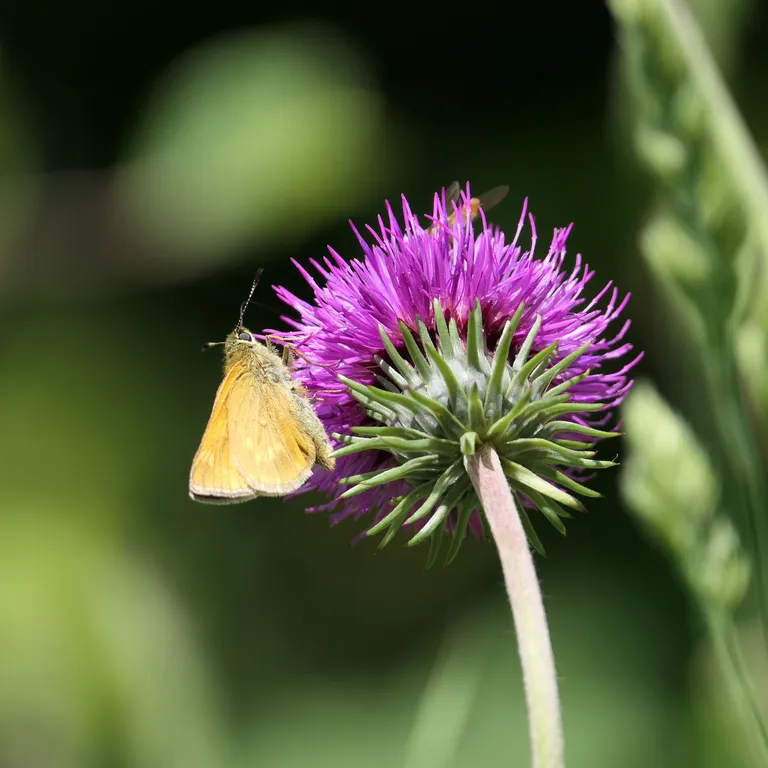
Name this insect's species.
Ochlodes sylvanus (also Ochlodes venata)
